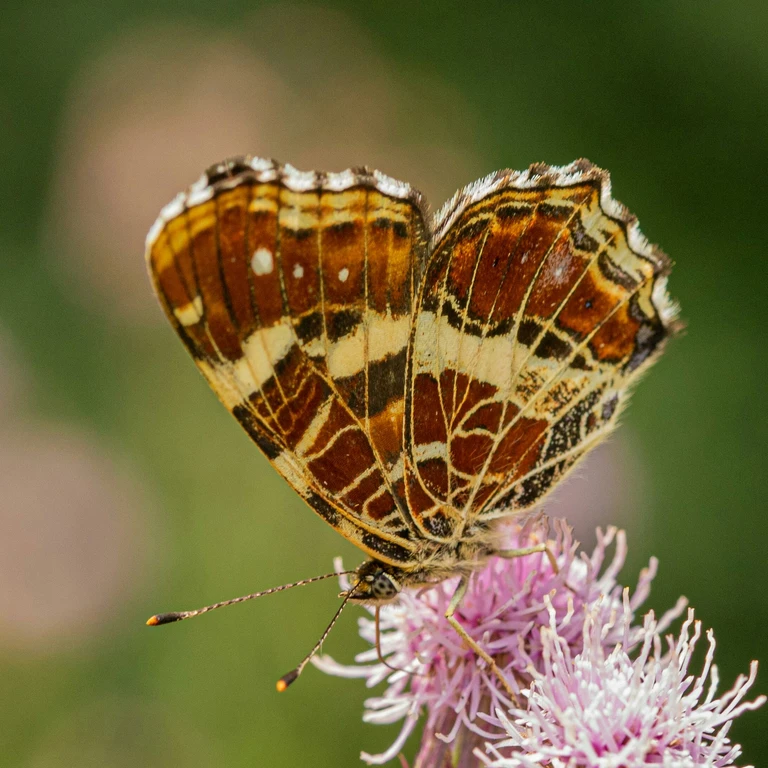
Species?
Araschnia levana
